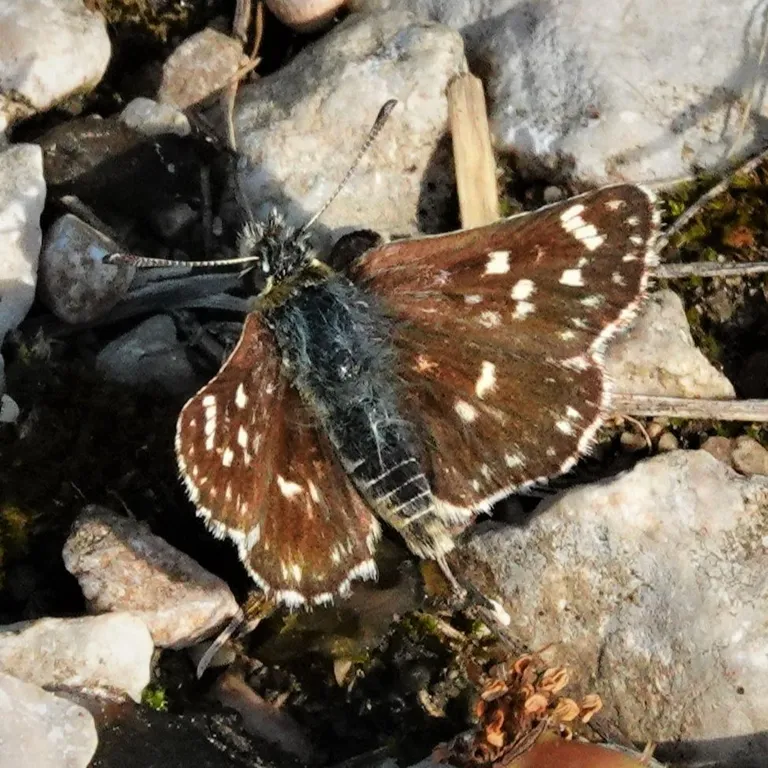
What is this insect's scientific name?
Spialia sertorius
